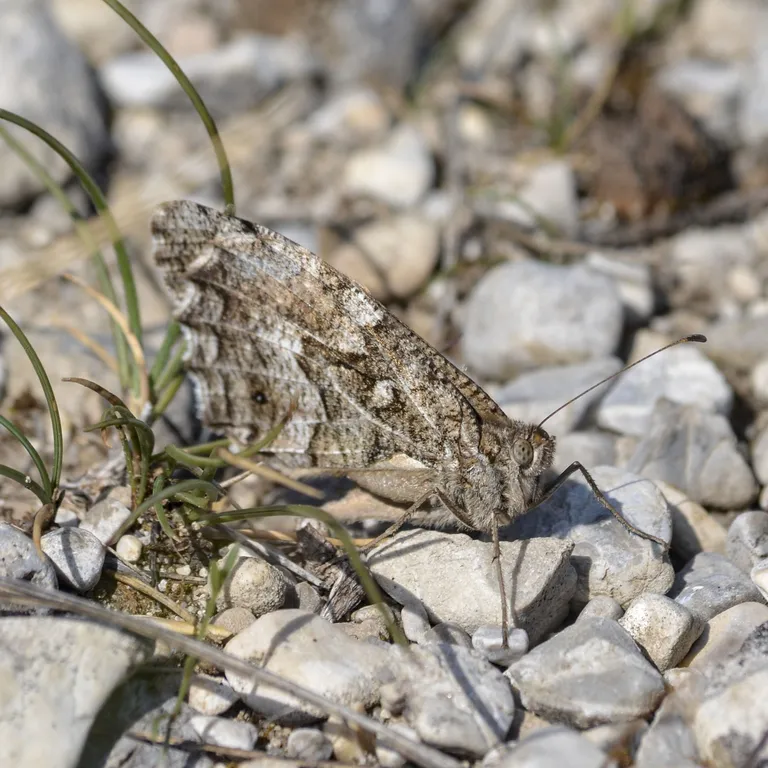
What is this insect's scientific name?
Hipparchia semele
